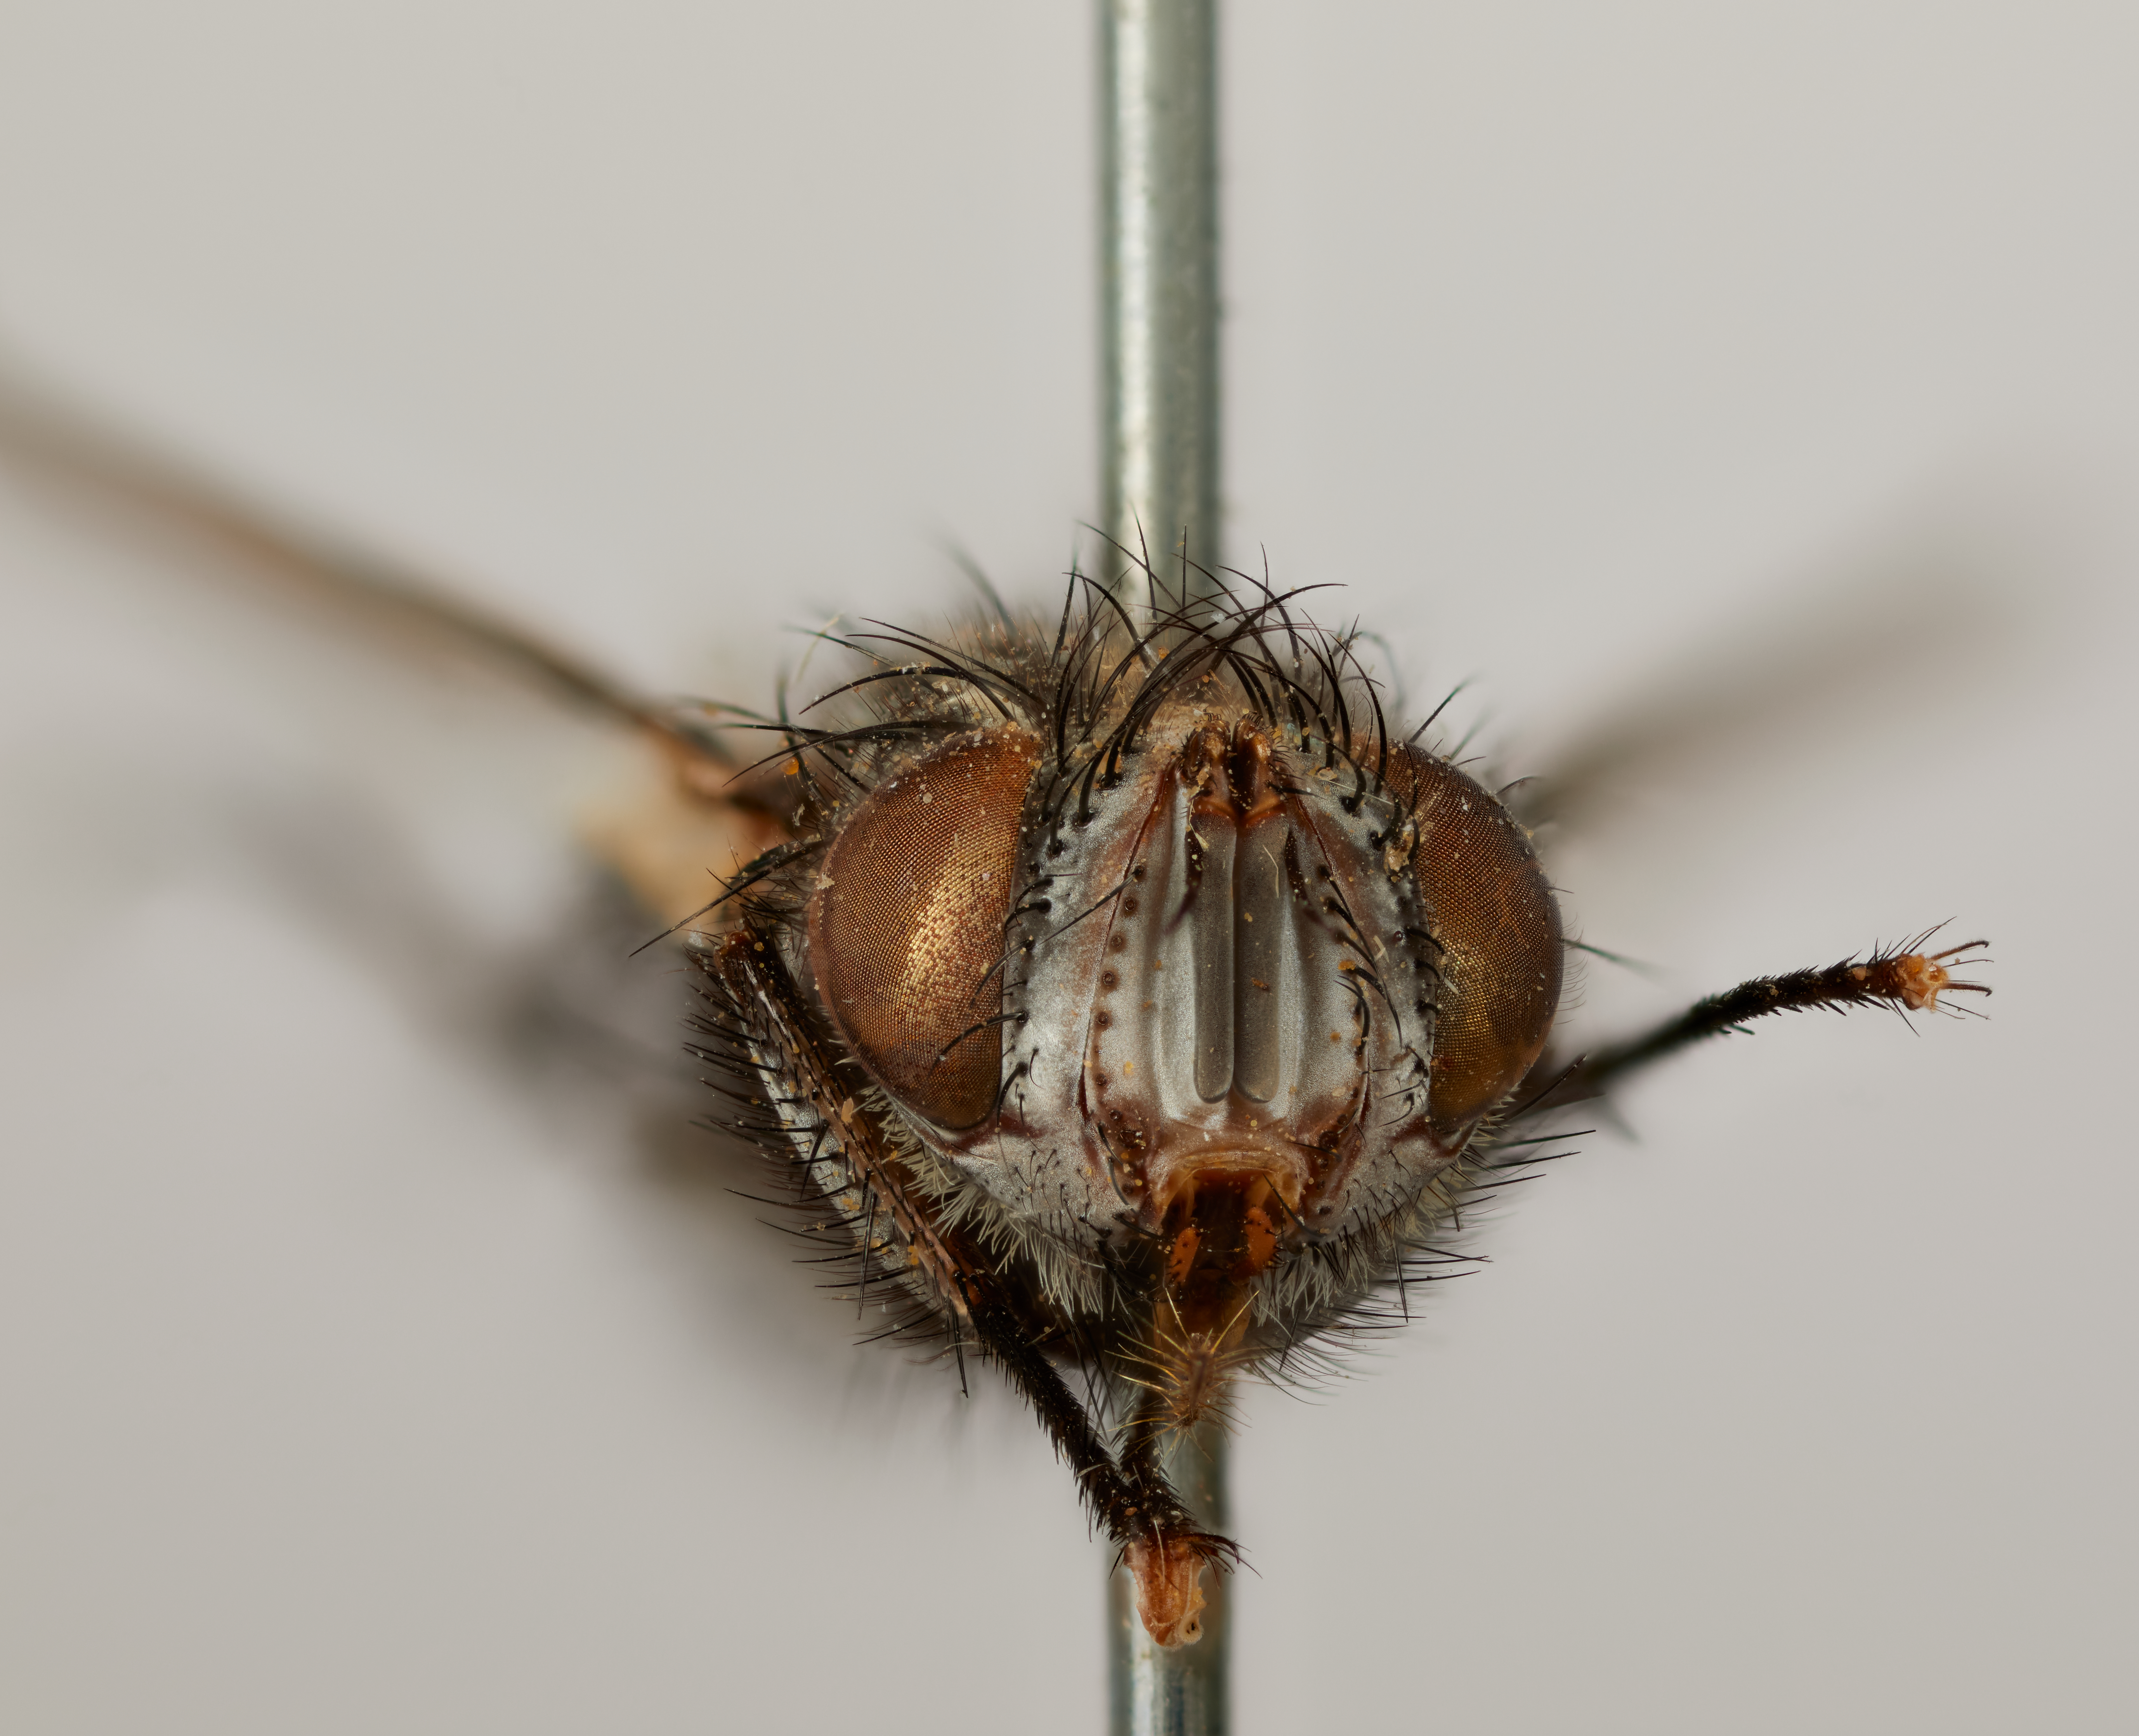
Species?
Phrissopolia desertorum
